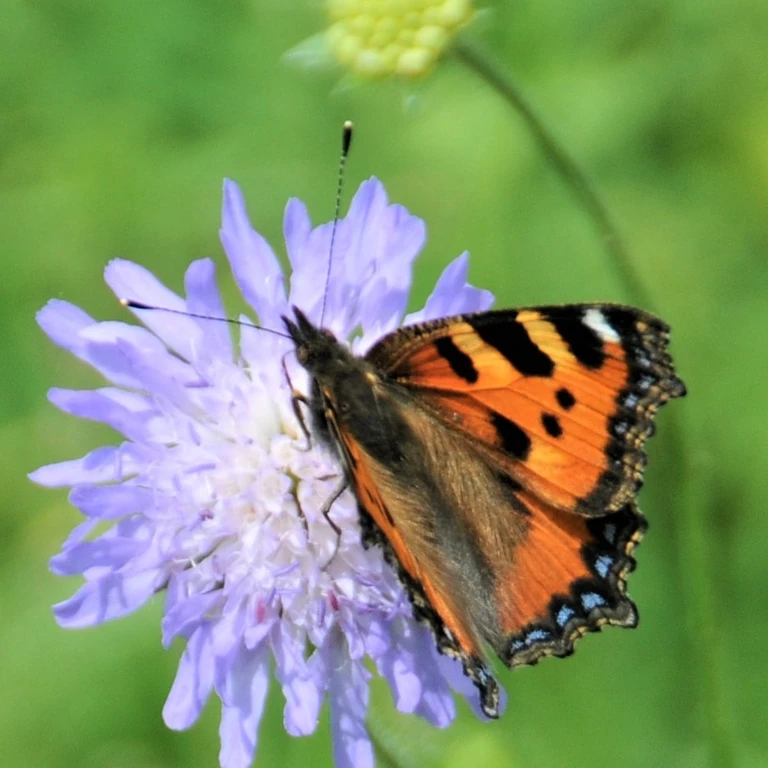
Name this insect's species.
Aglais urticae
